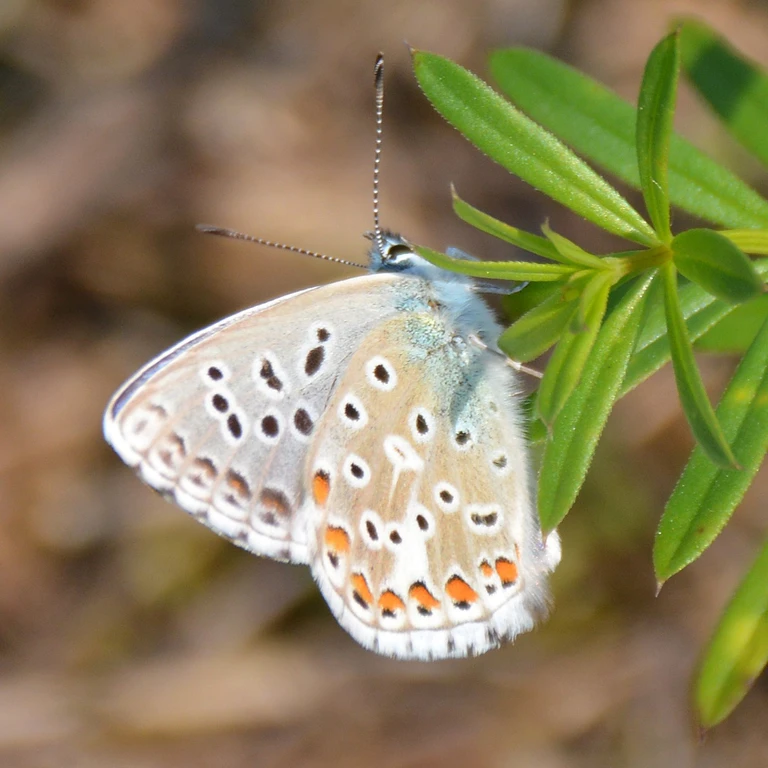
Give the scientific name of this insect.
Lysandra bellargus
